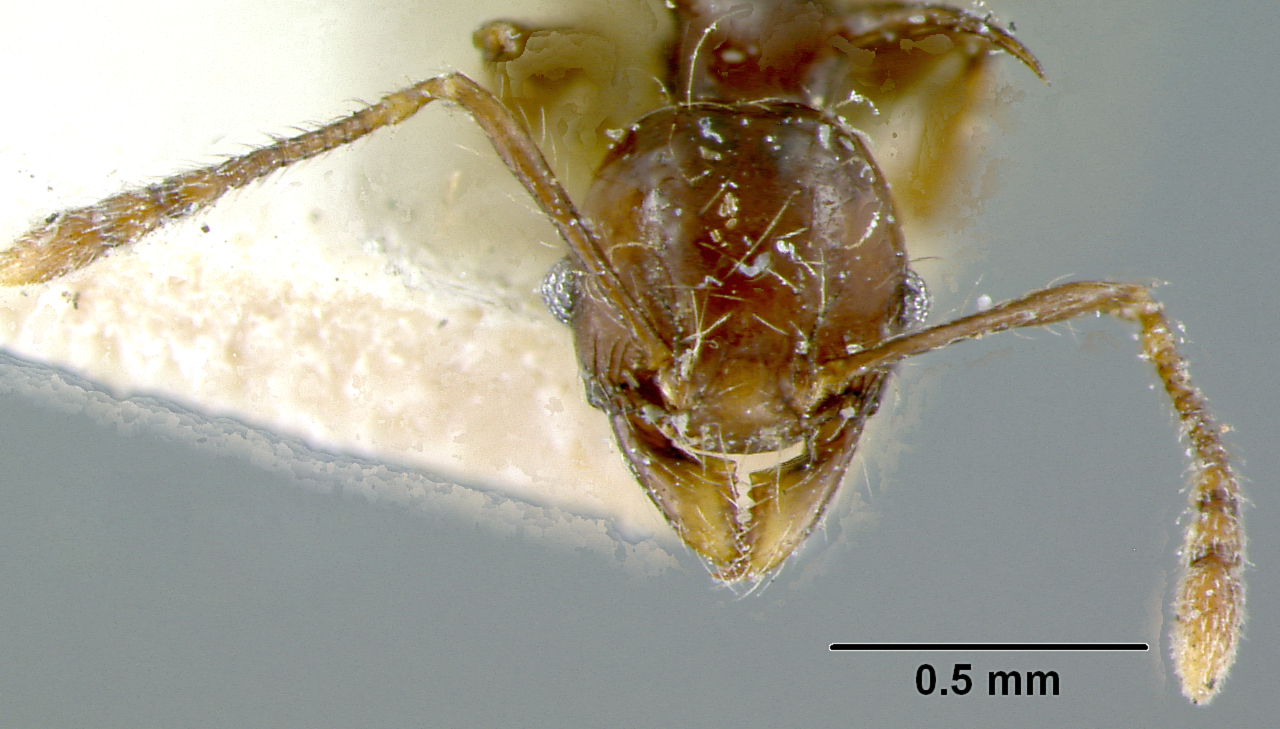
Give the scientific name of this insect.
Pheidole belli
